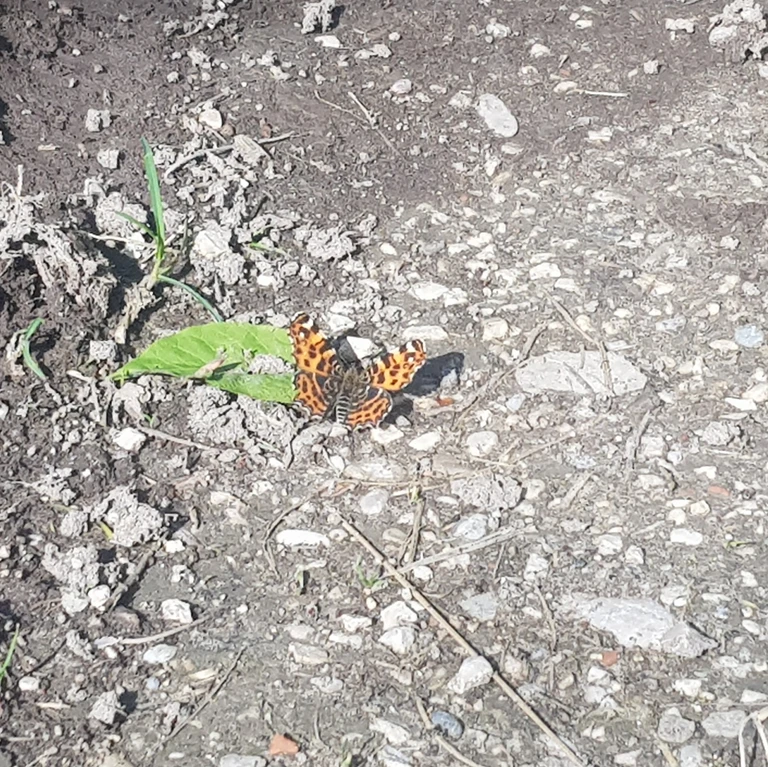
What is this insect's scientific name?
Araschnia levana
